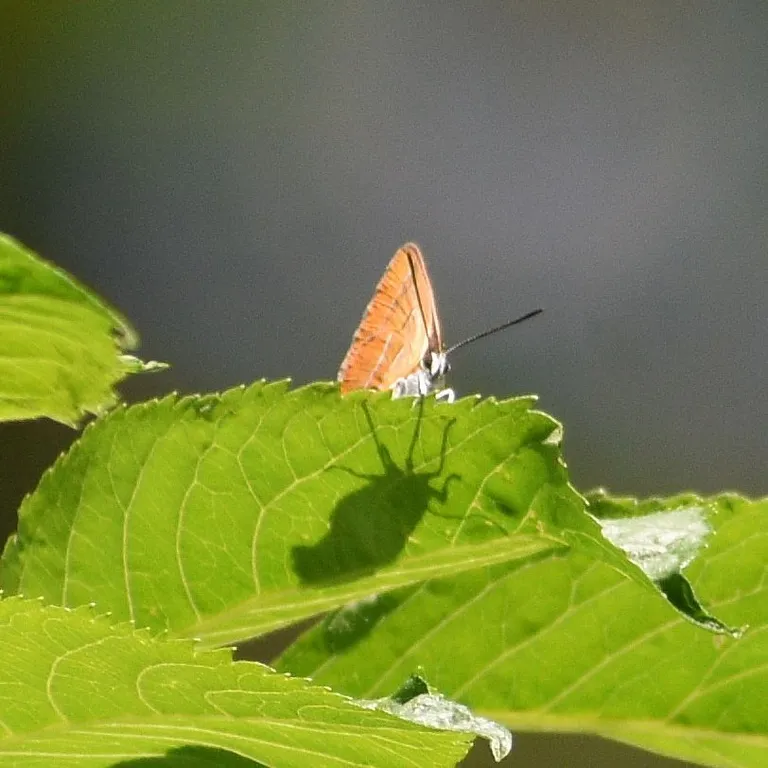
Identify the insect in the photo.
Thecla betulae
